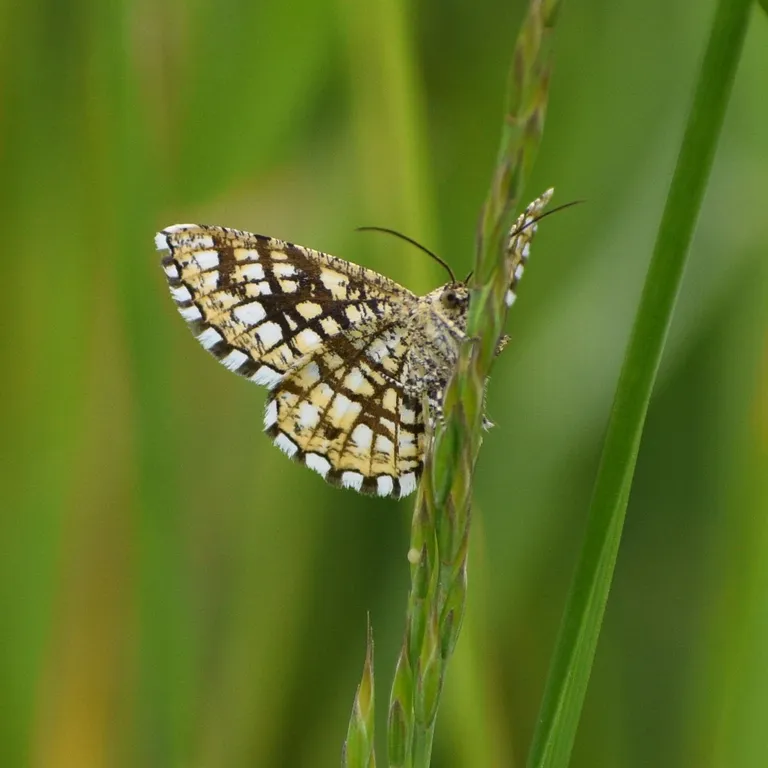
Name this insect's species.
Chiasmia clathrata
